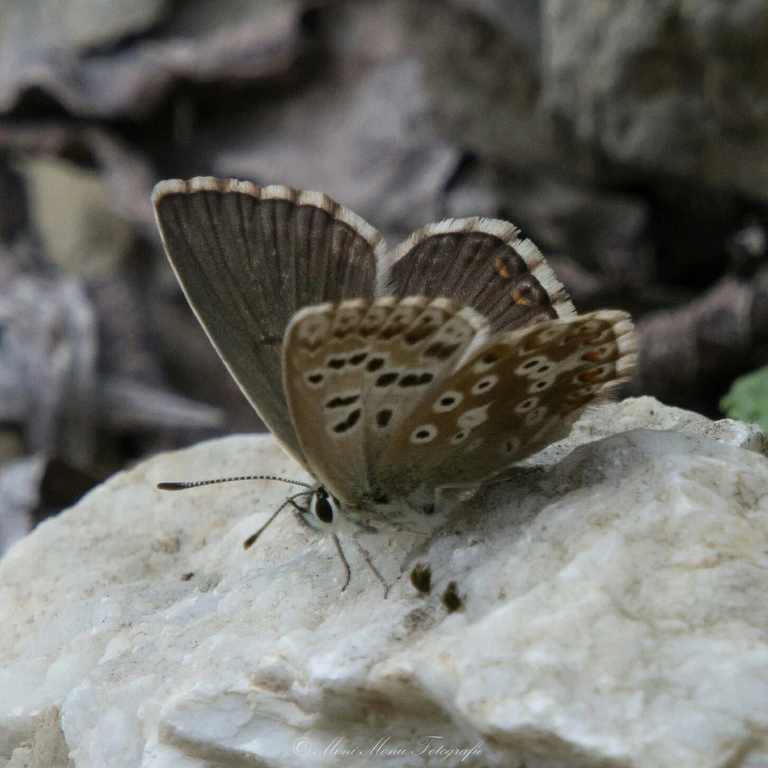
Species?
Lysandra coridon
